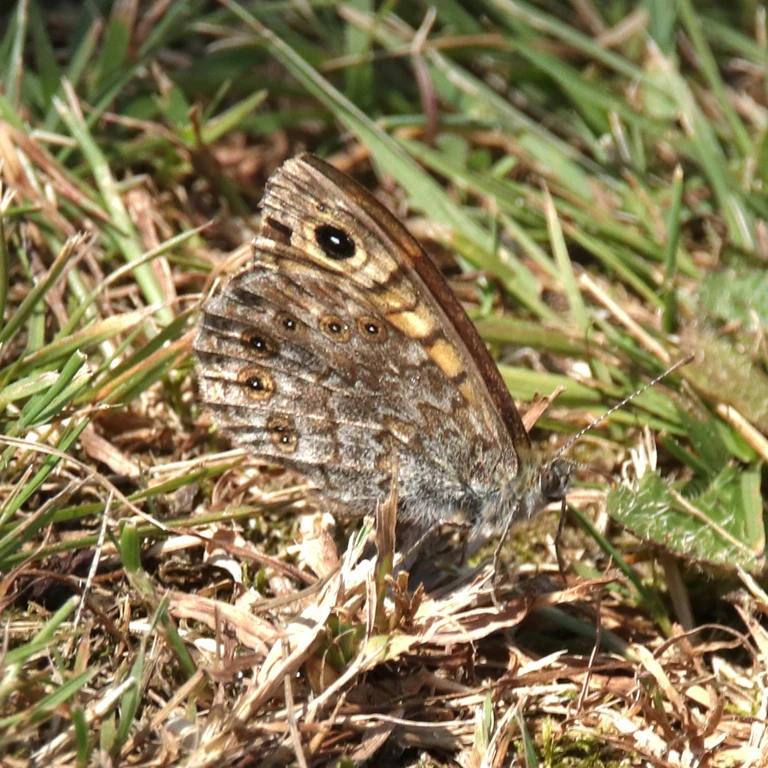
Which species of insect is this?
Lasiommata megera (also Pararge megera)
